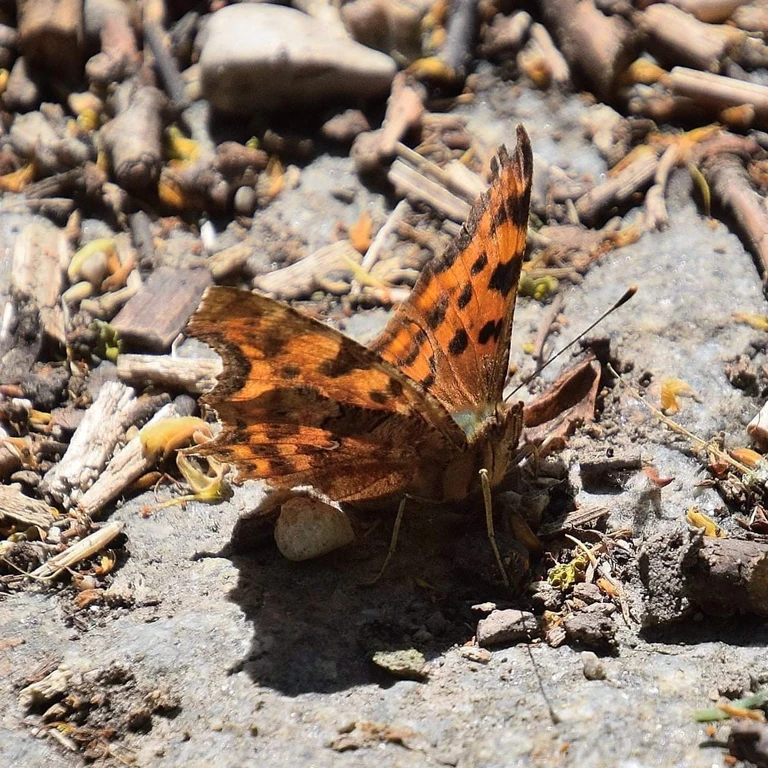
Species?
Polygonia c-album
